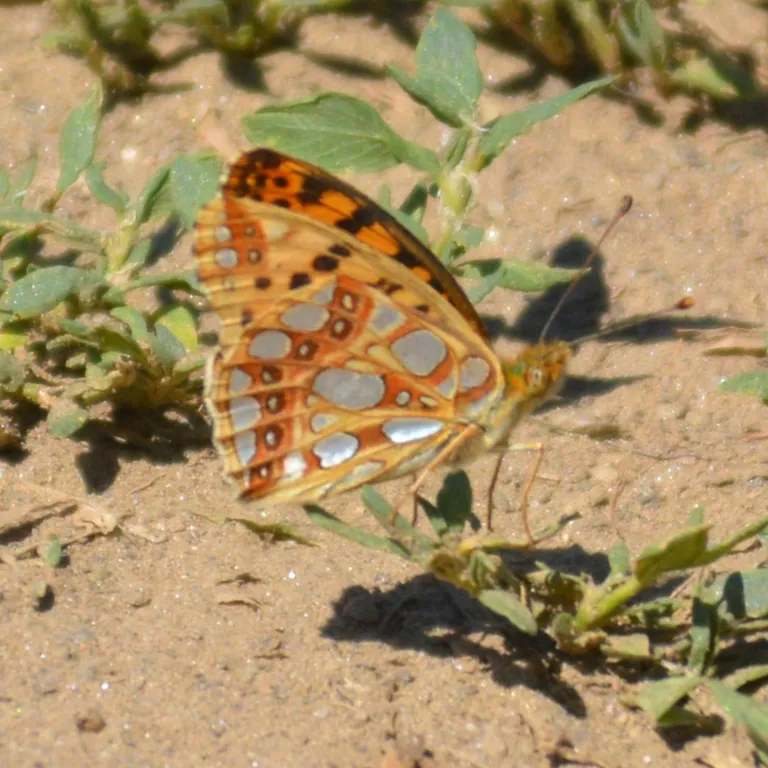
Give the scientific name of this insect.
Issoria lathonia
